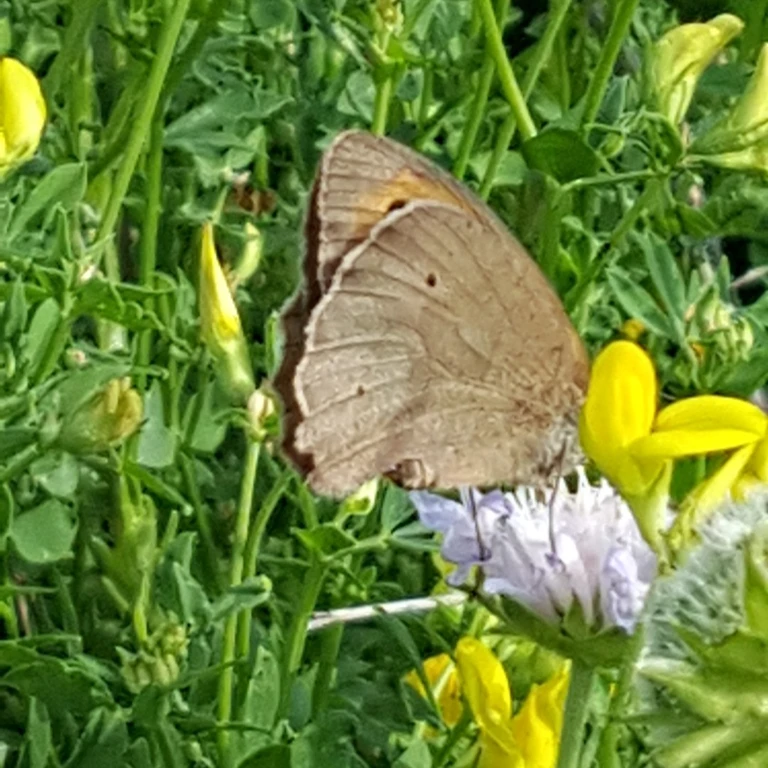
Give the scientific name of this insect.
Maniola jurtina
